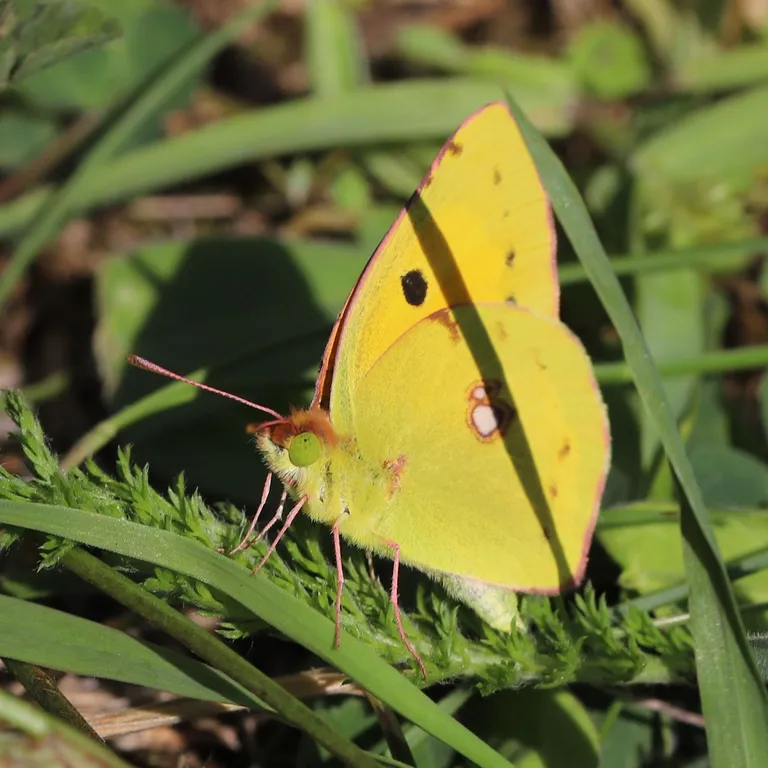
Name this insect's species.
Colias croceus
